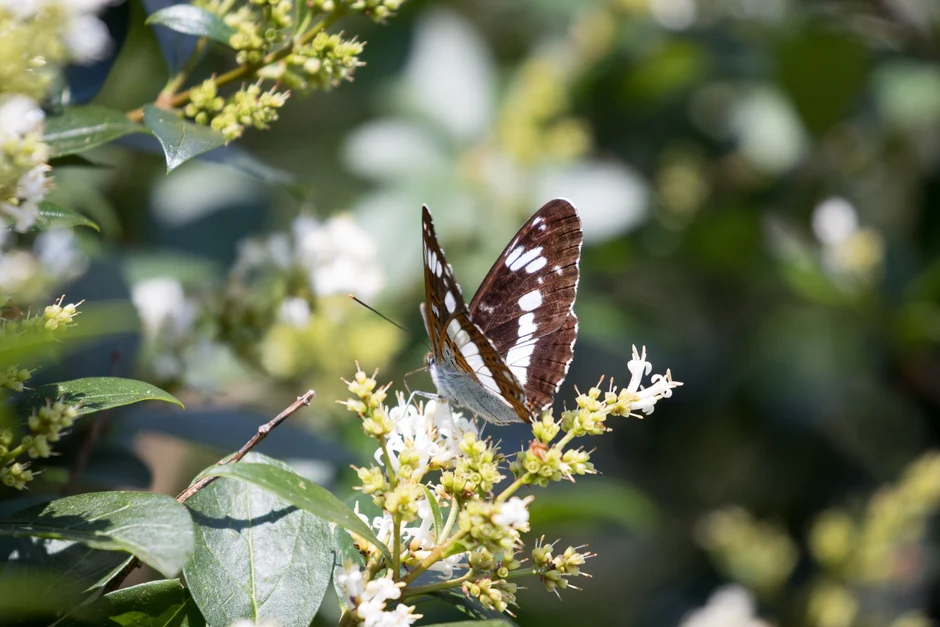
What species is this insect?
Limenitis camilla (also Ladoga camilla)
